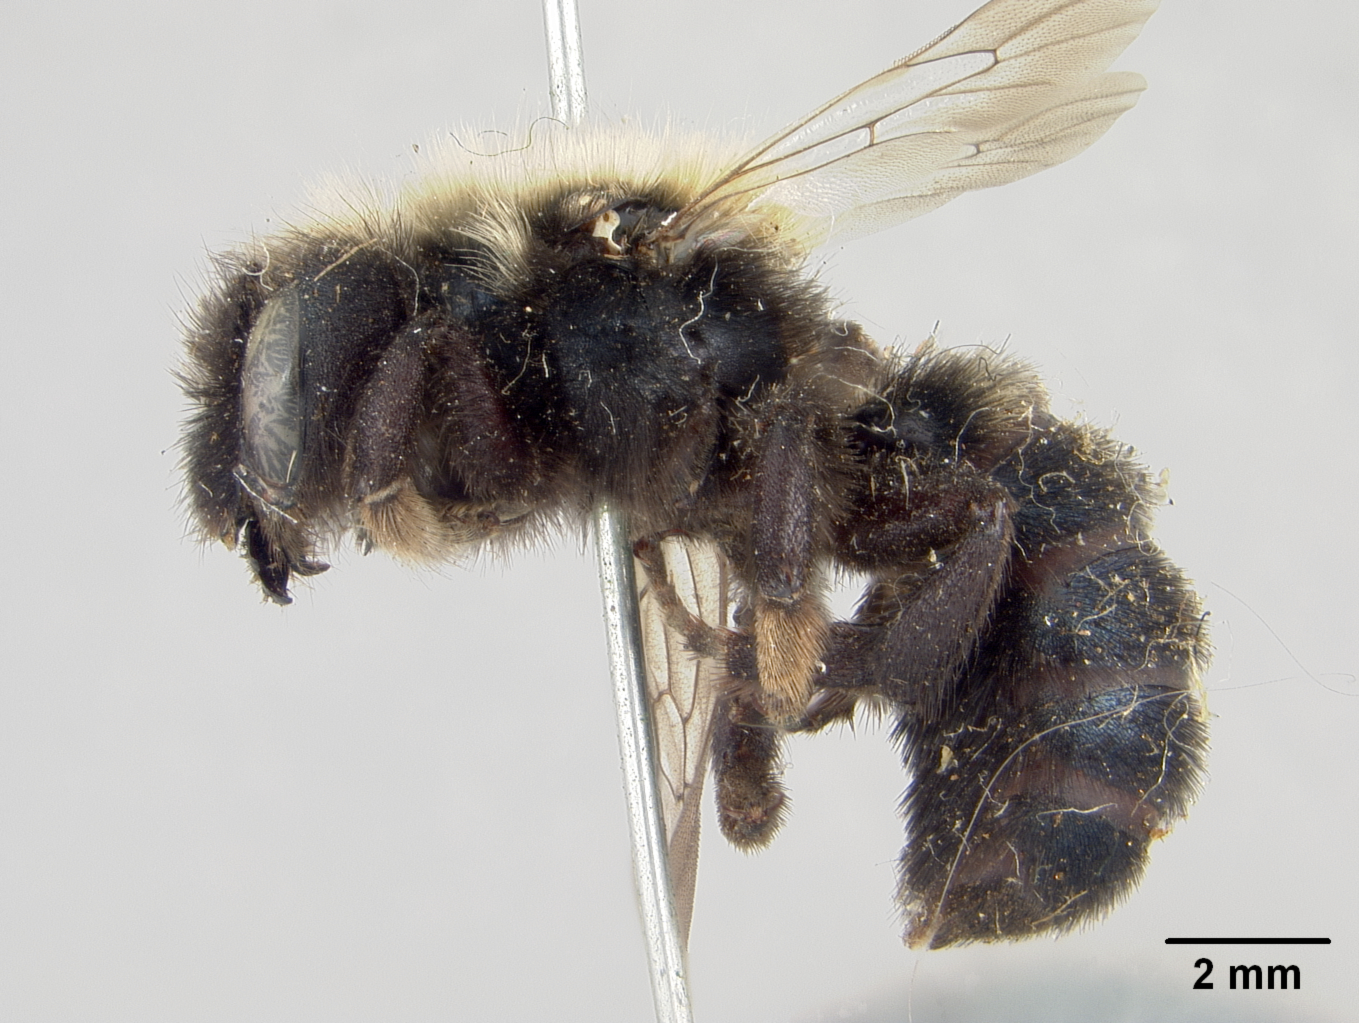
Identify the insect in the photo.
Osmia grandior
